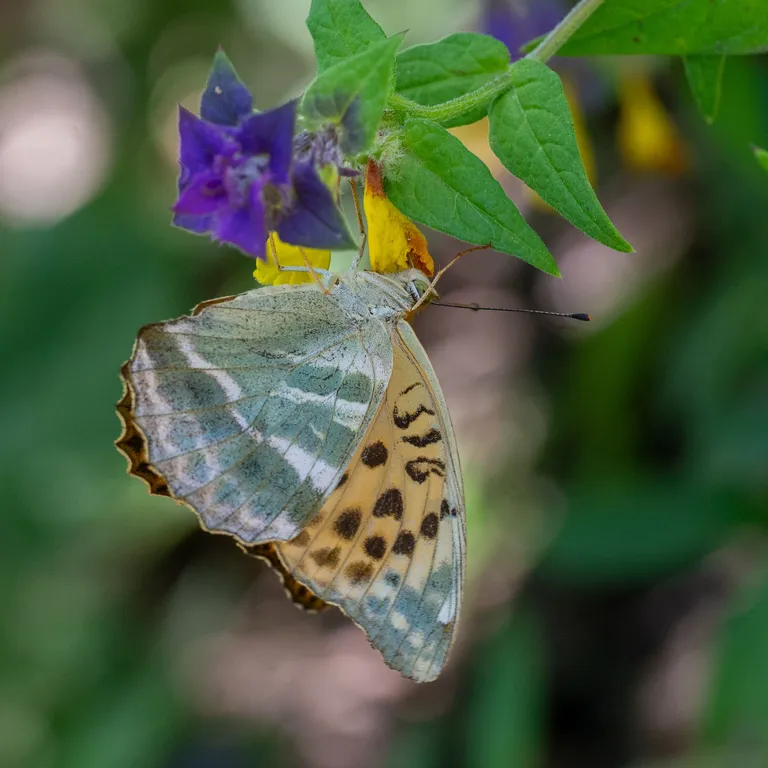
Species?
Argynnis paphia
